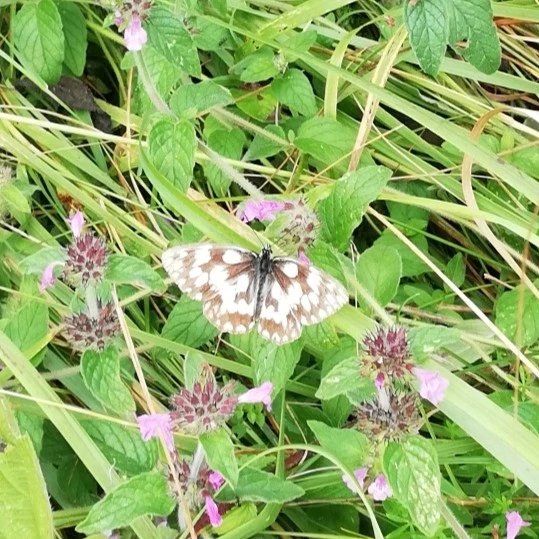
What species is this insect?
Melanargia galathea
